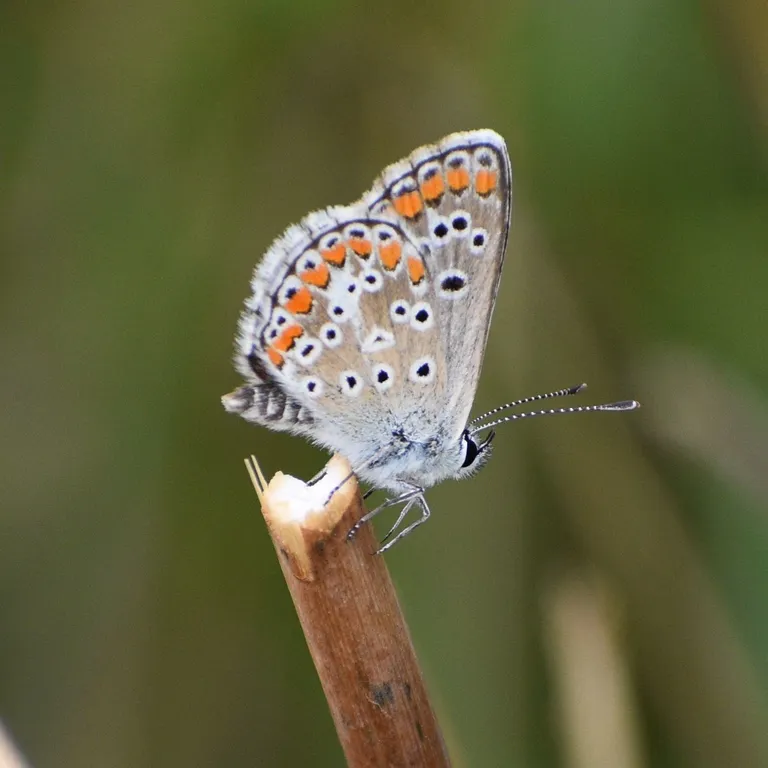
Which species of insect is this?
Aricia agestis/artaxerxes
